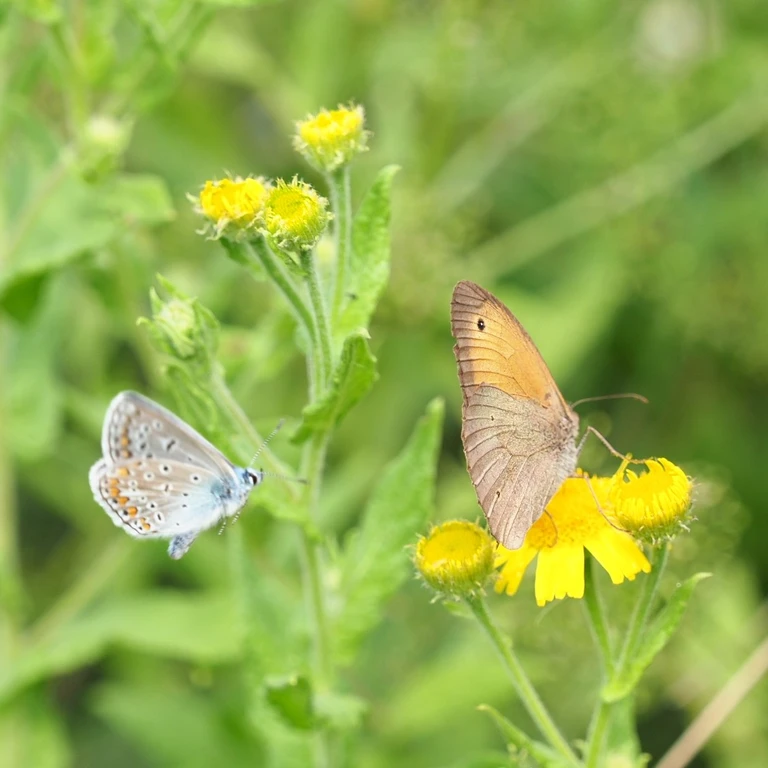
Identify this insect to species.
Maniola jurtina
